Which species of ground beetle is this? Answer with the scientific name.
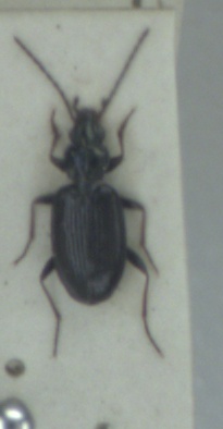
Bembidion atrocaeruleum
